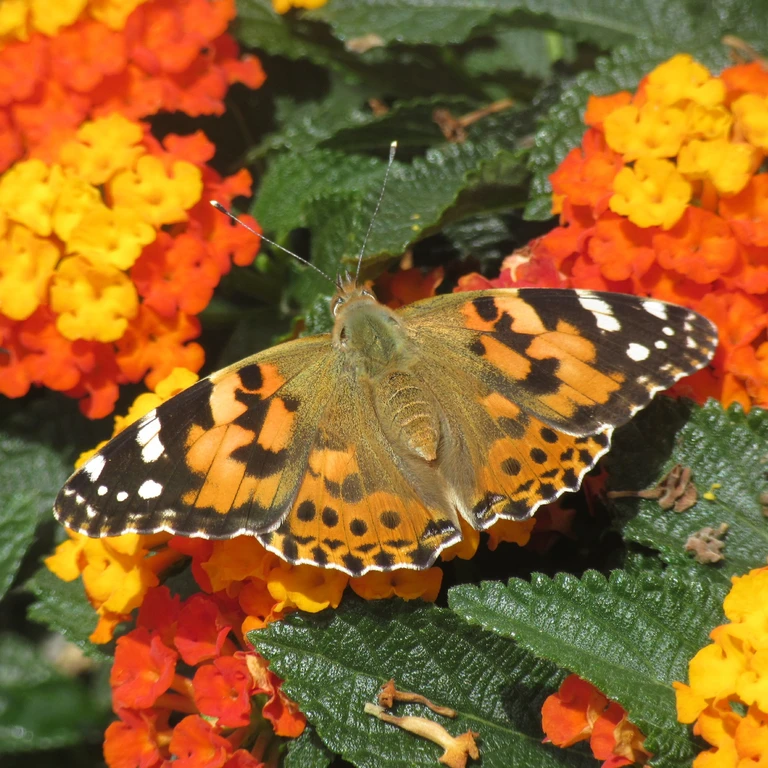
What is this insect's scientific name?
Vanessa cardui
